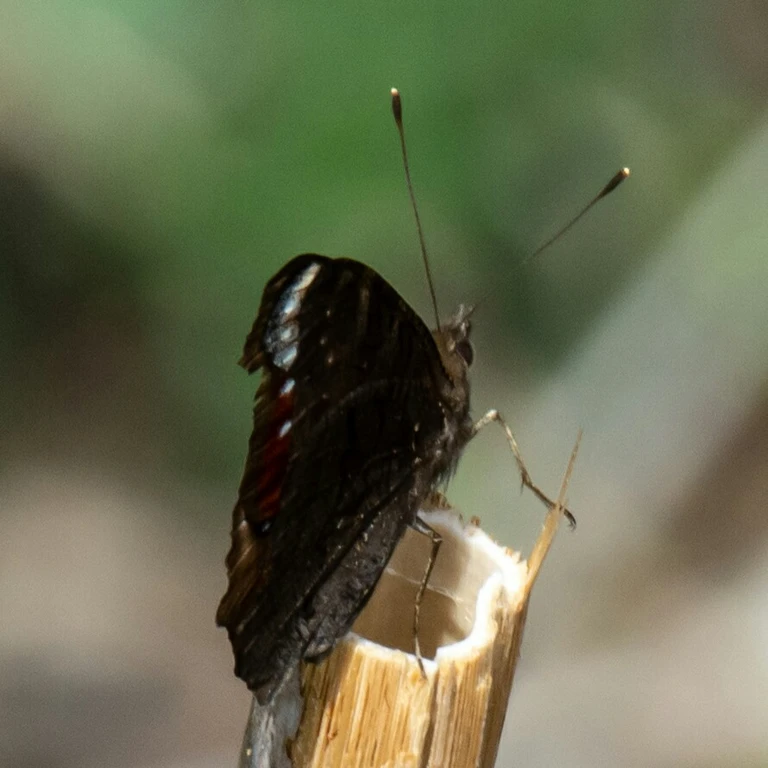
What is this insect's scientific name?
Aglais io
